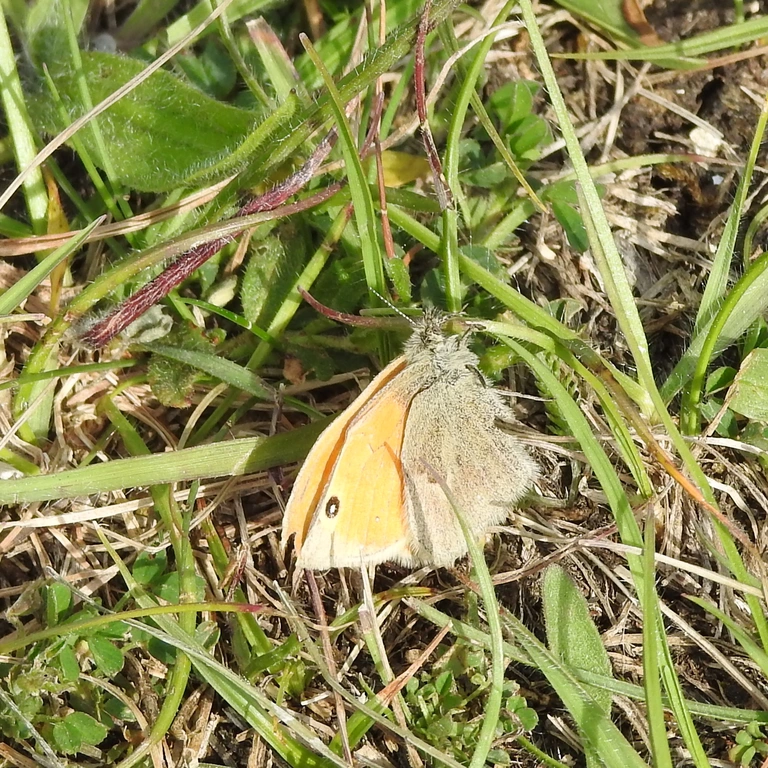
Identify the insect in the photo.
Coenonympha pamphilus
